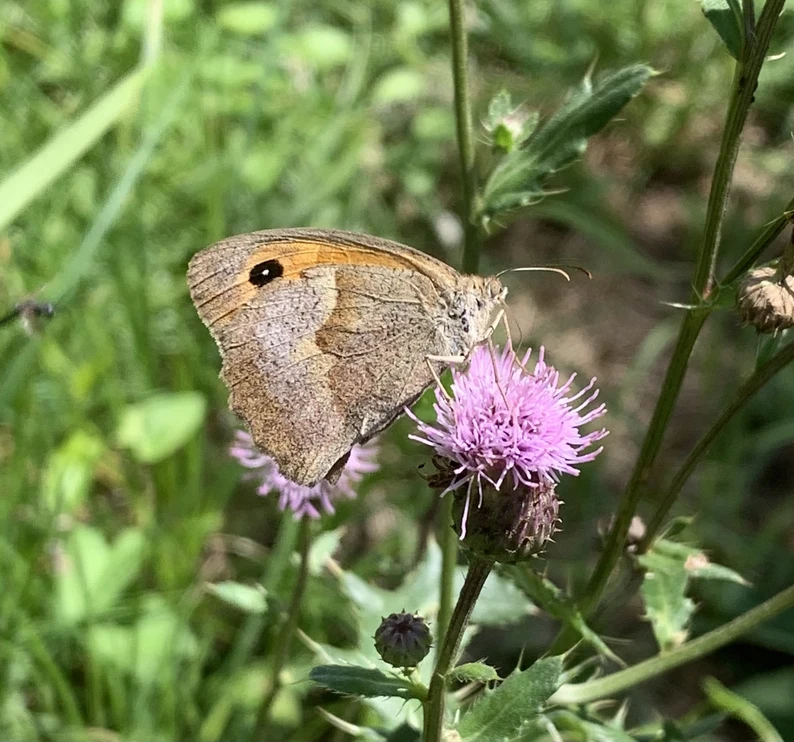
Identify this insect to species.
Maniola jurtina
